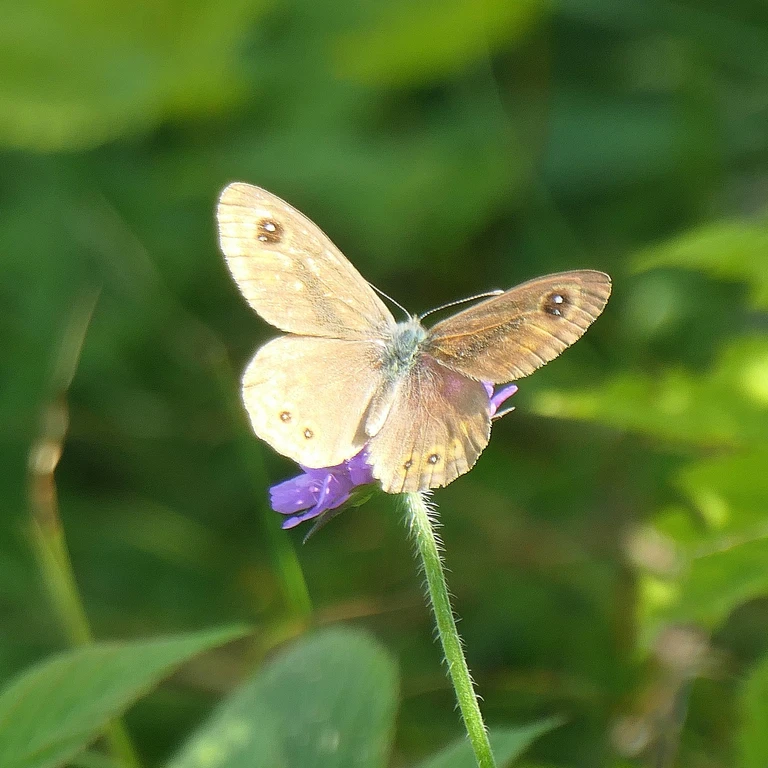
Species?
Lasiommata maera (also Pararge maera)
